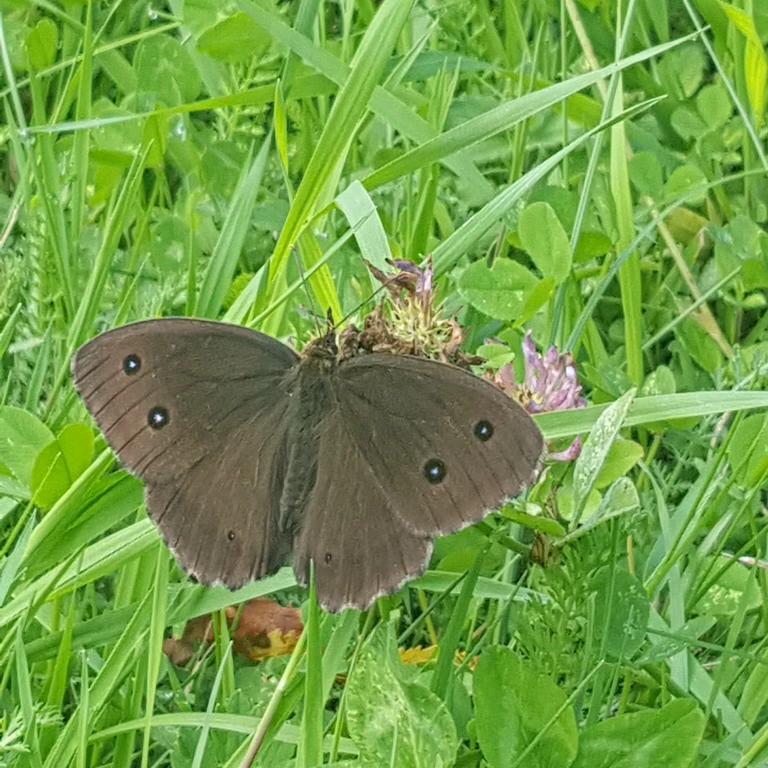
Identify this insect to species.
Minois dryas
